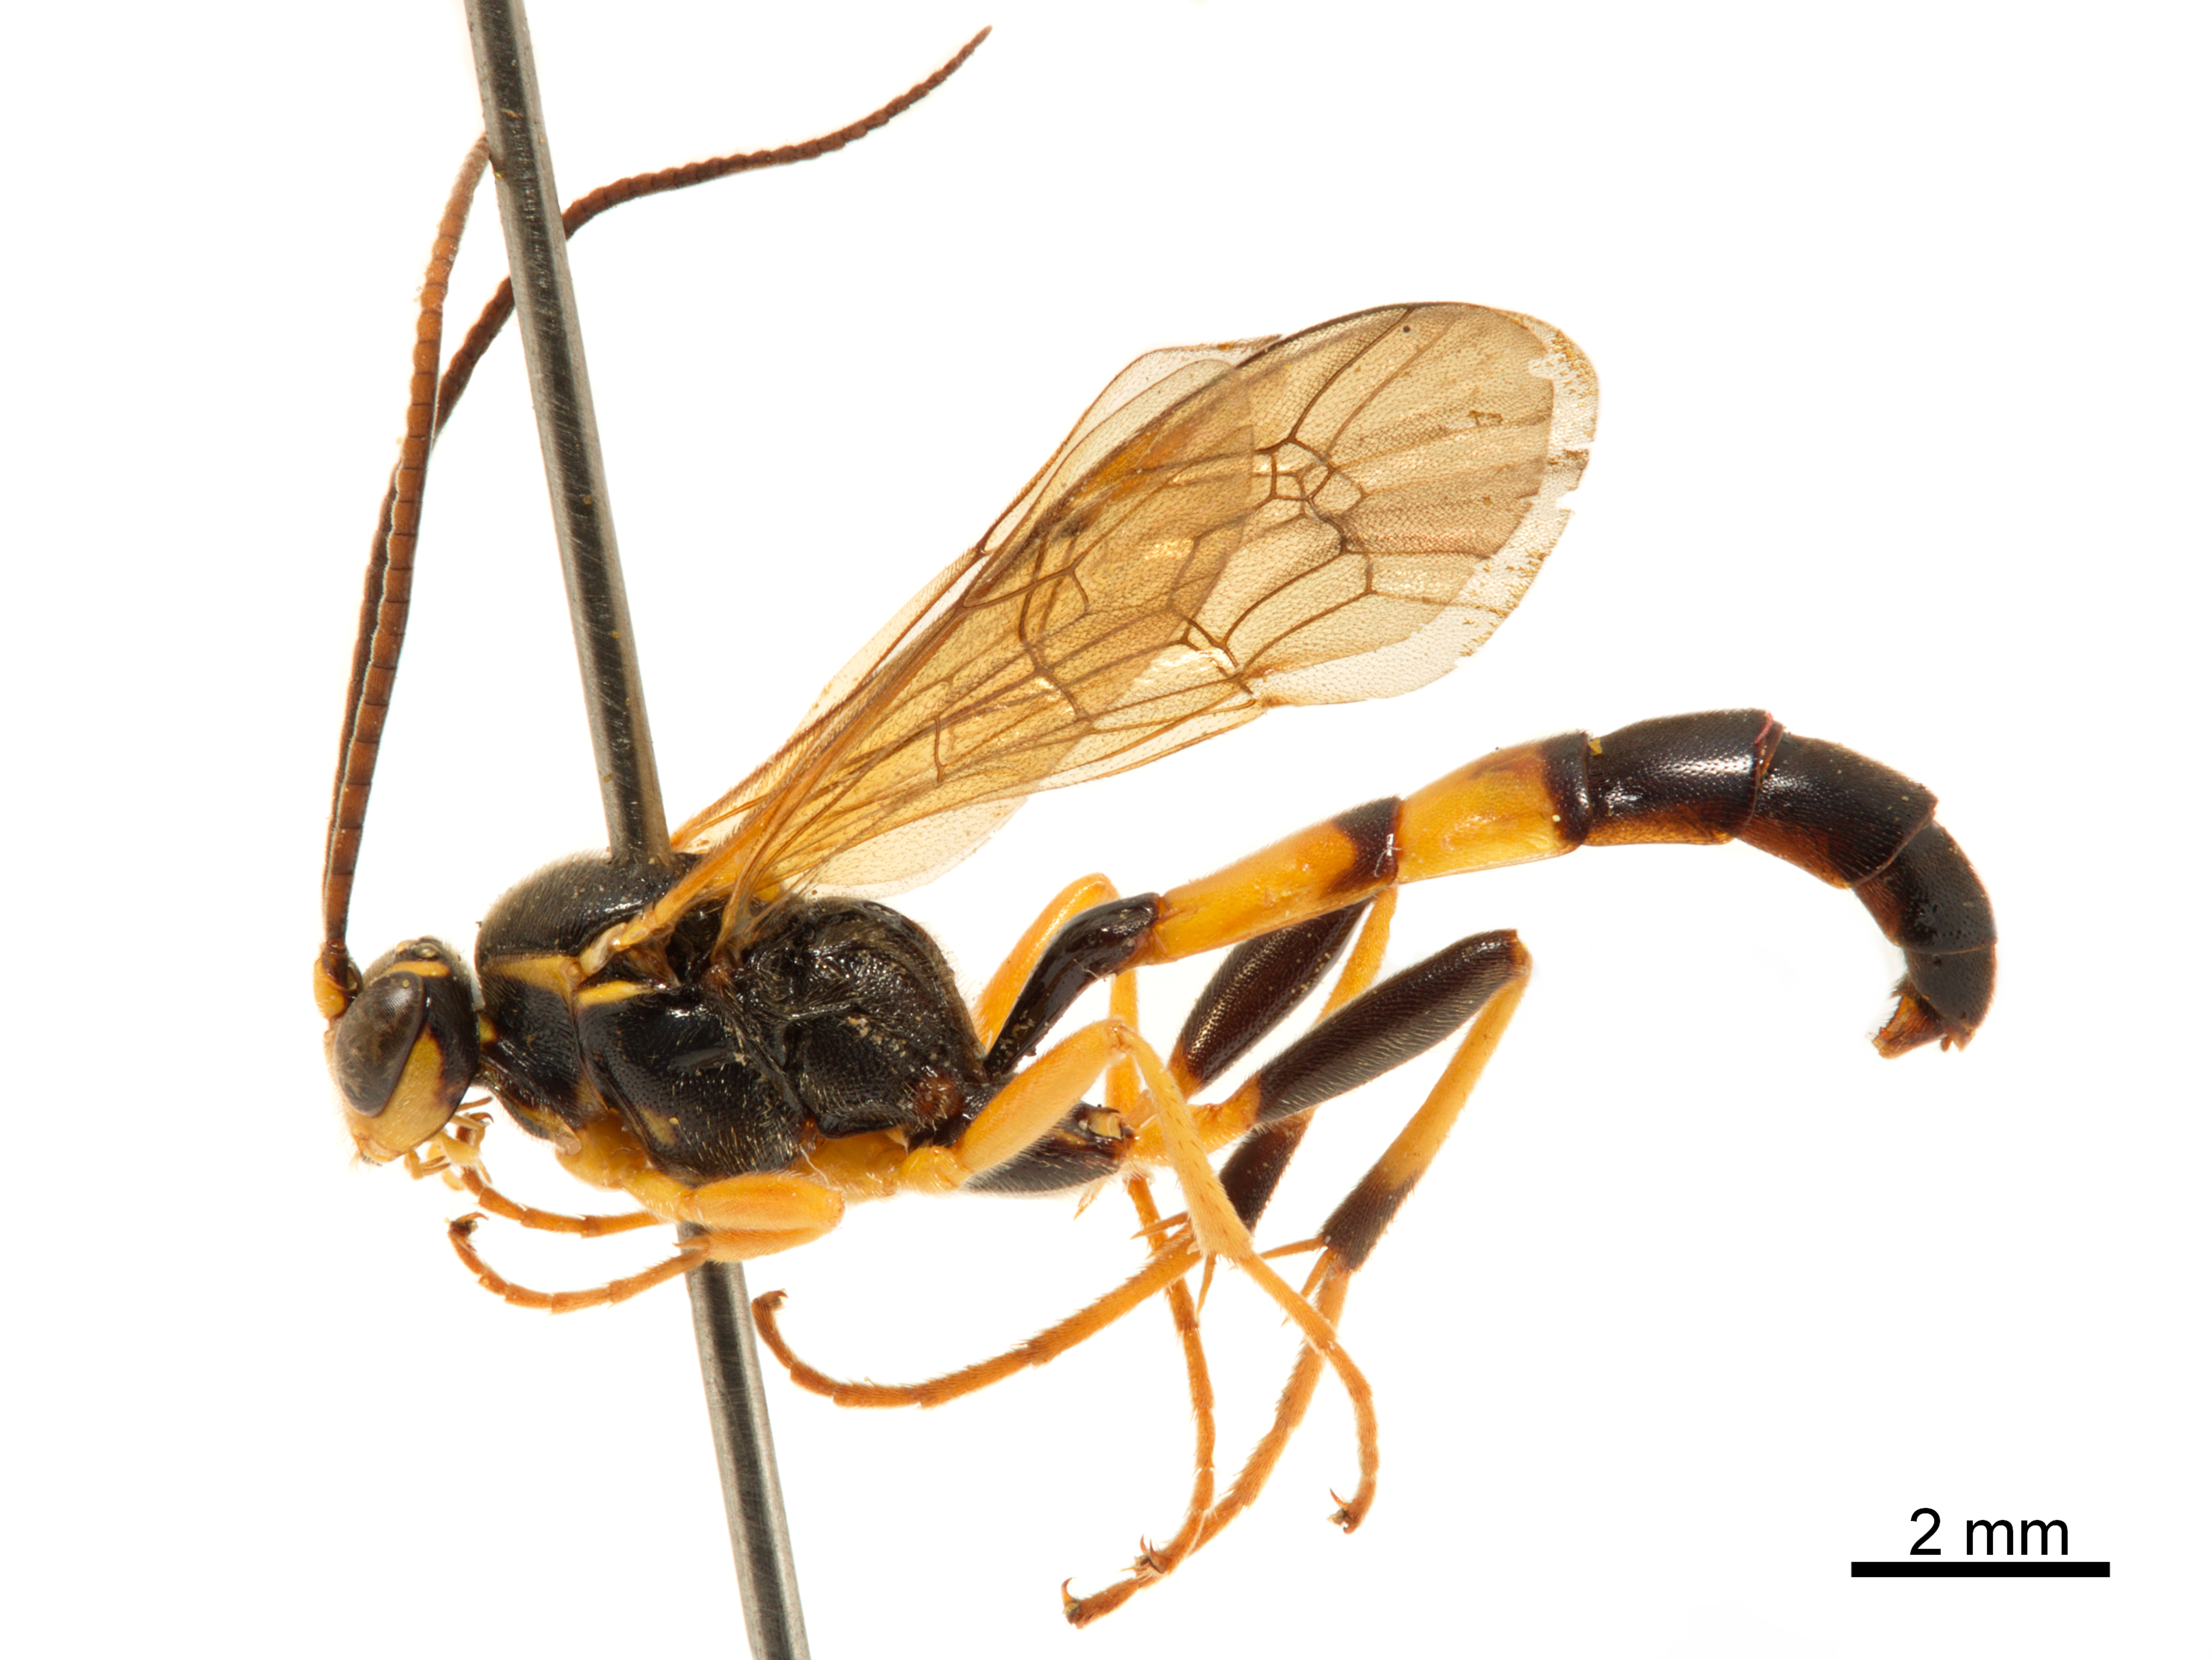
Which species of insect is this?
Ectopimorpha wilsoni
